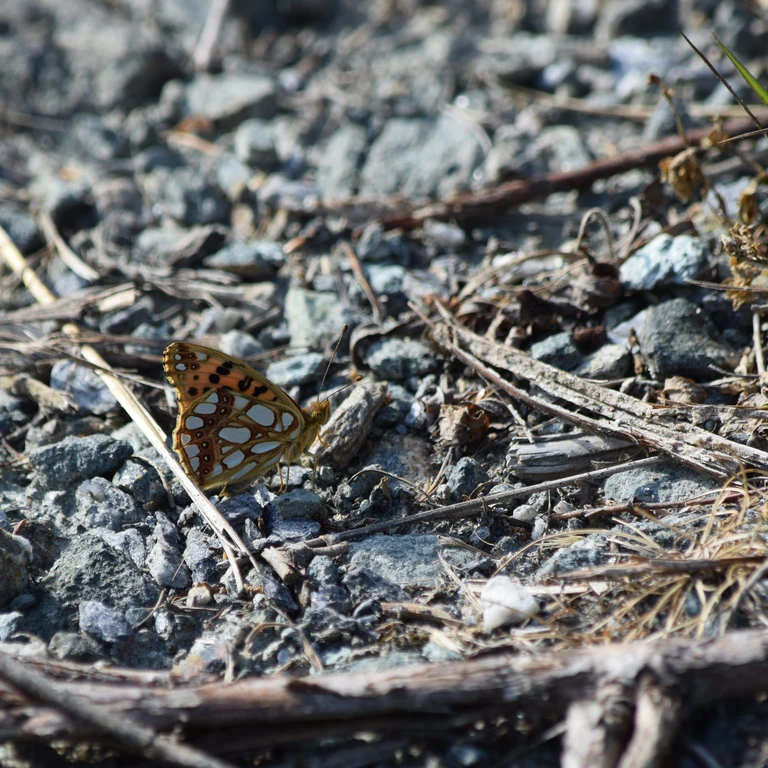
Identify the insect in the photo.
Issoria lathonia
